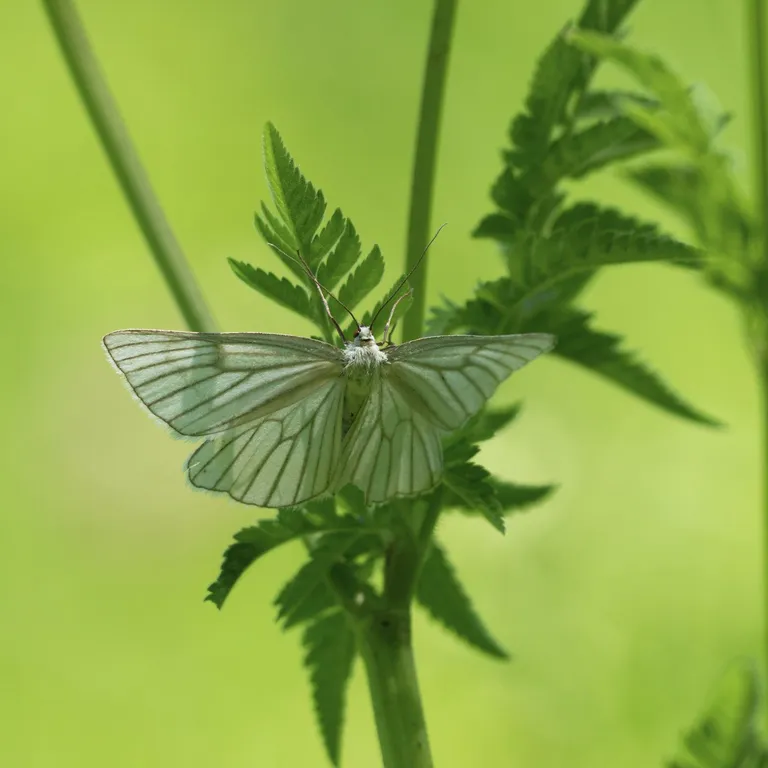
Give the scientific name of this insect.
Siona lineata
